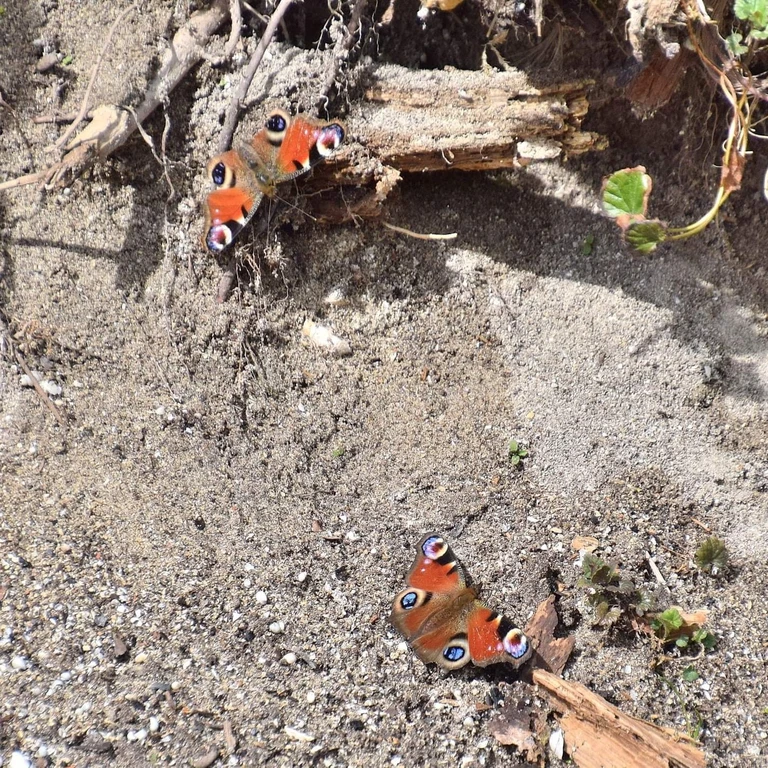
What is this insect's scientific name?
Aglais io
